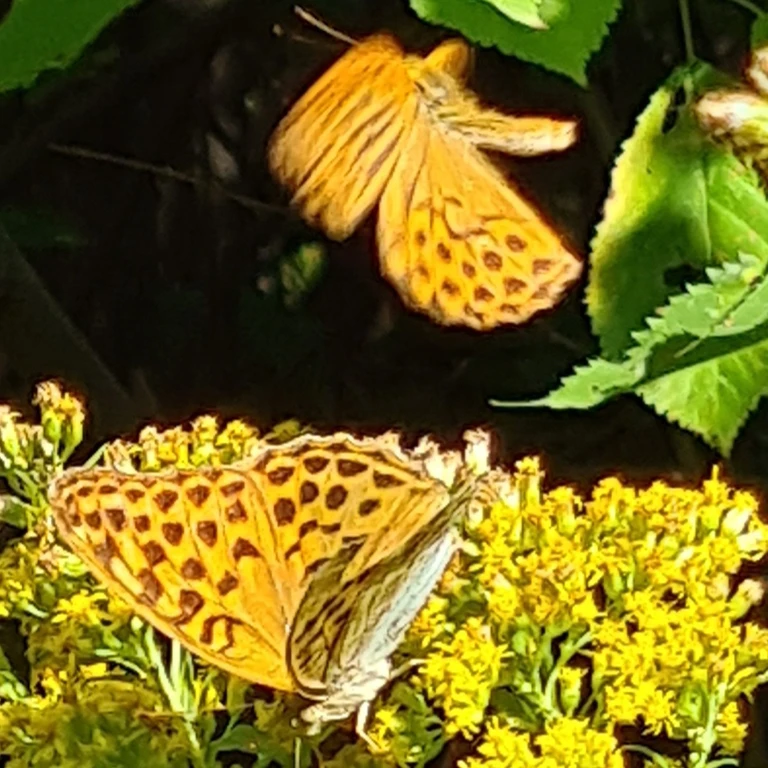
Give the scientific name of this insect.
Argynnis paphia
